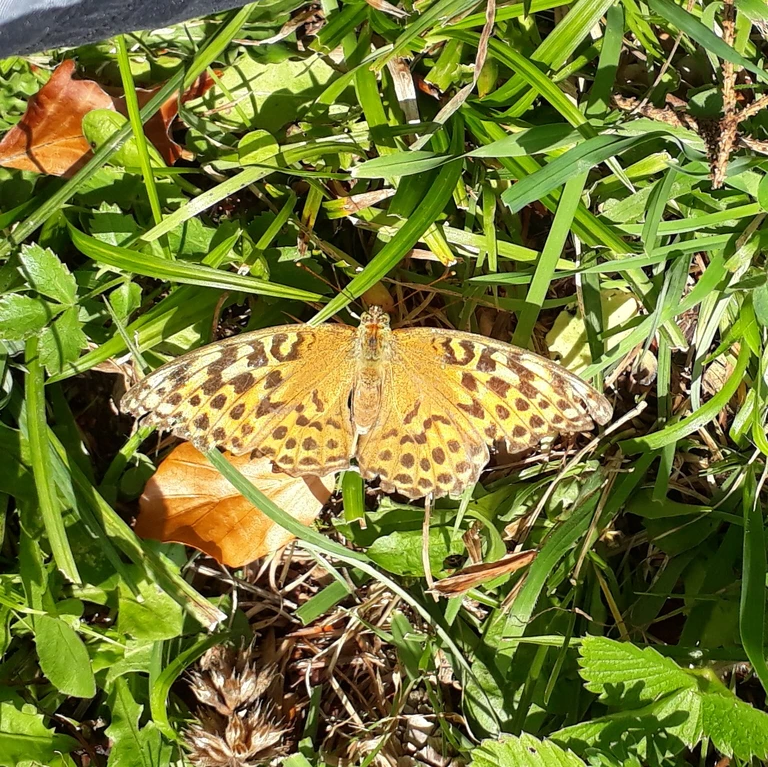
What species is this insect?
Argynnis paphia
